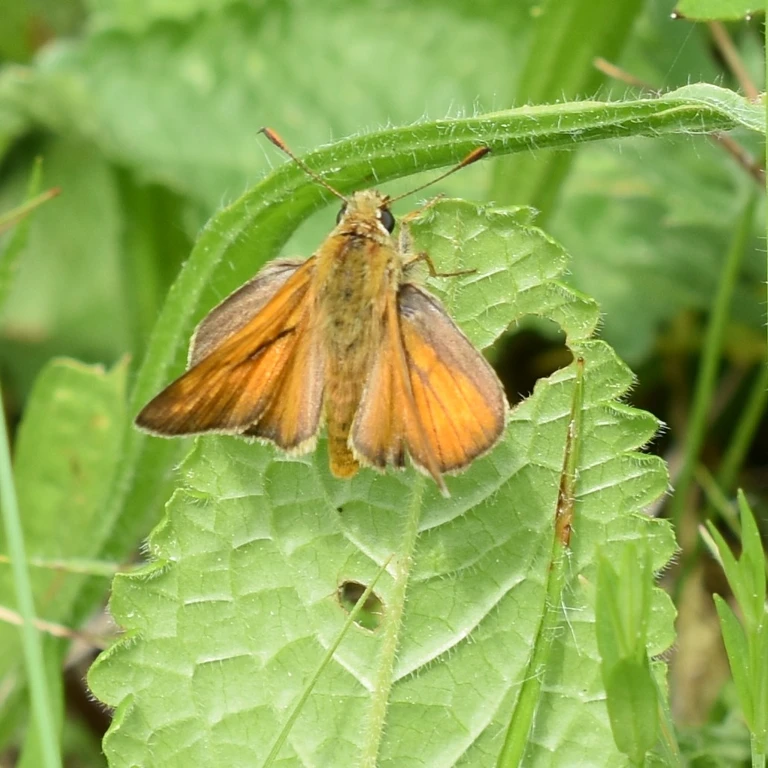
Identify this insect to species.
Ochlodes sylvanus (also Ochlodes venata)
